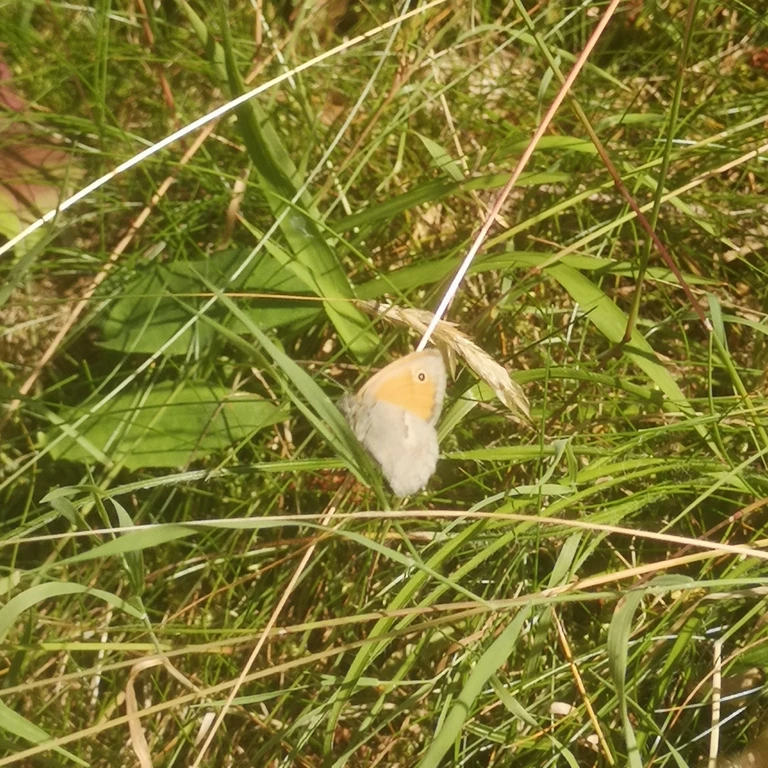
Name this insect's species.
Coenonympha pamphilus
